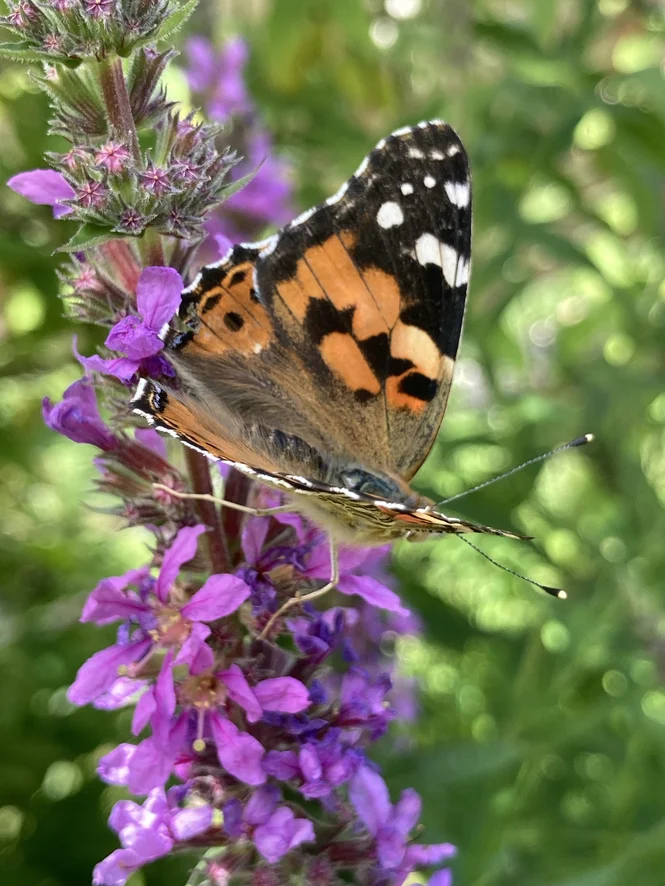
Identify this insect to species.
Vanessa cardui
